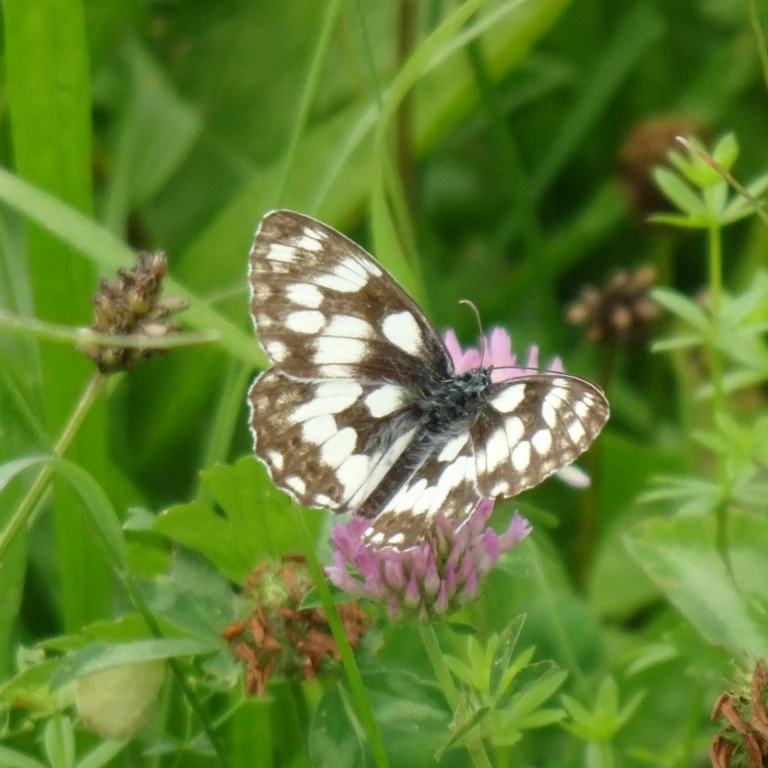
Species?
Melanargia galathea
